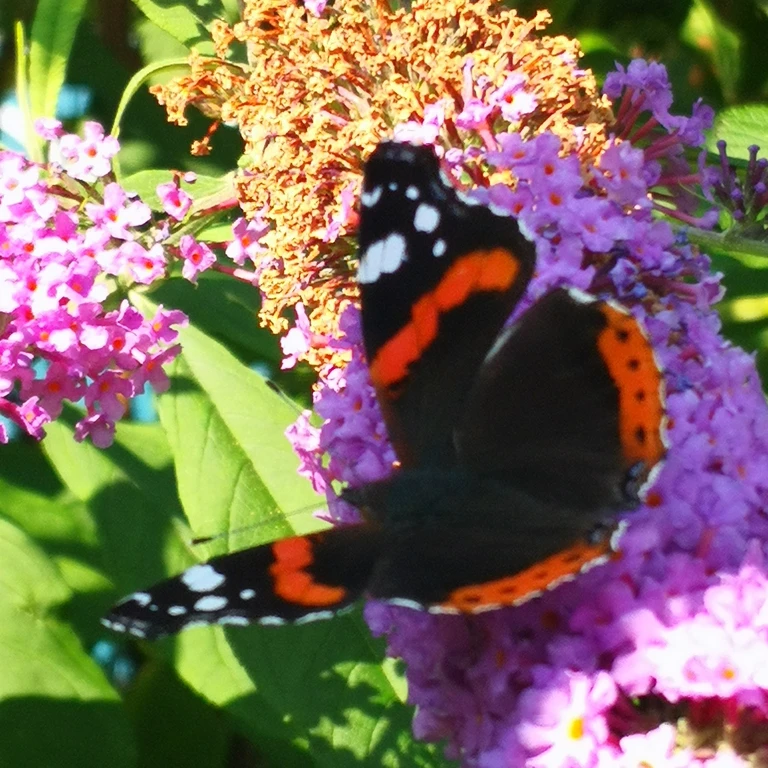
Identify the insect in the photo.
Vanessa atalanta
